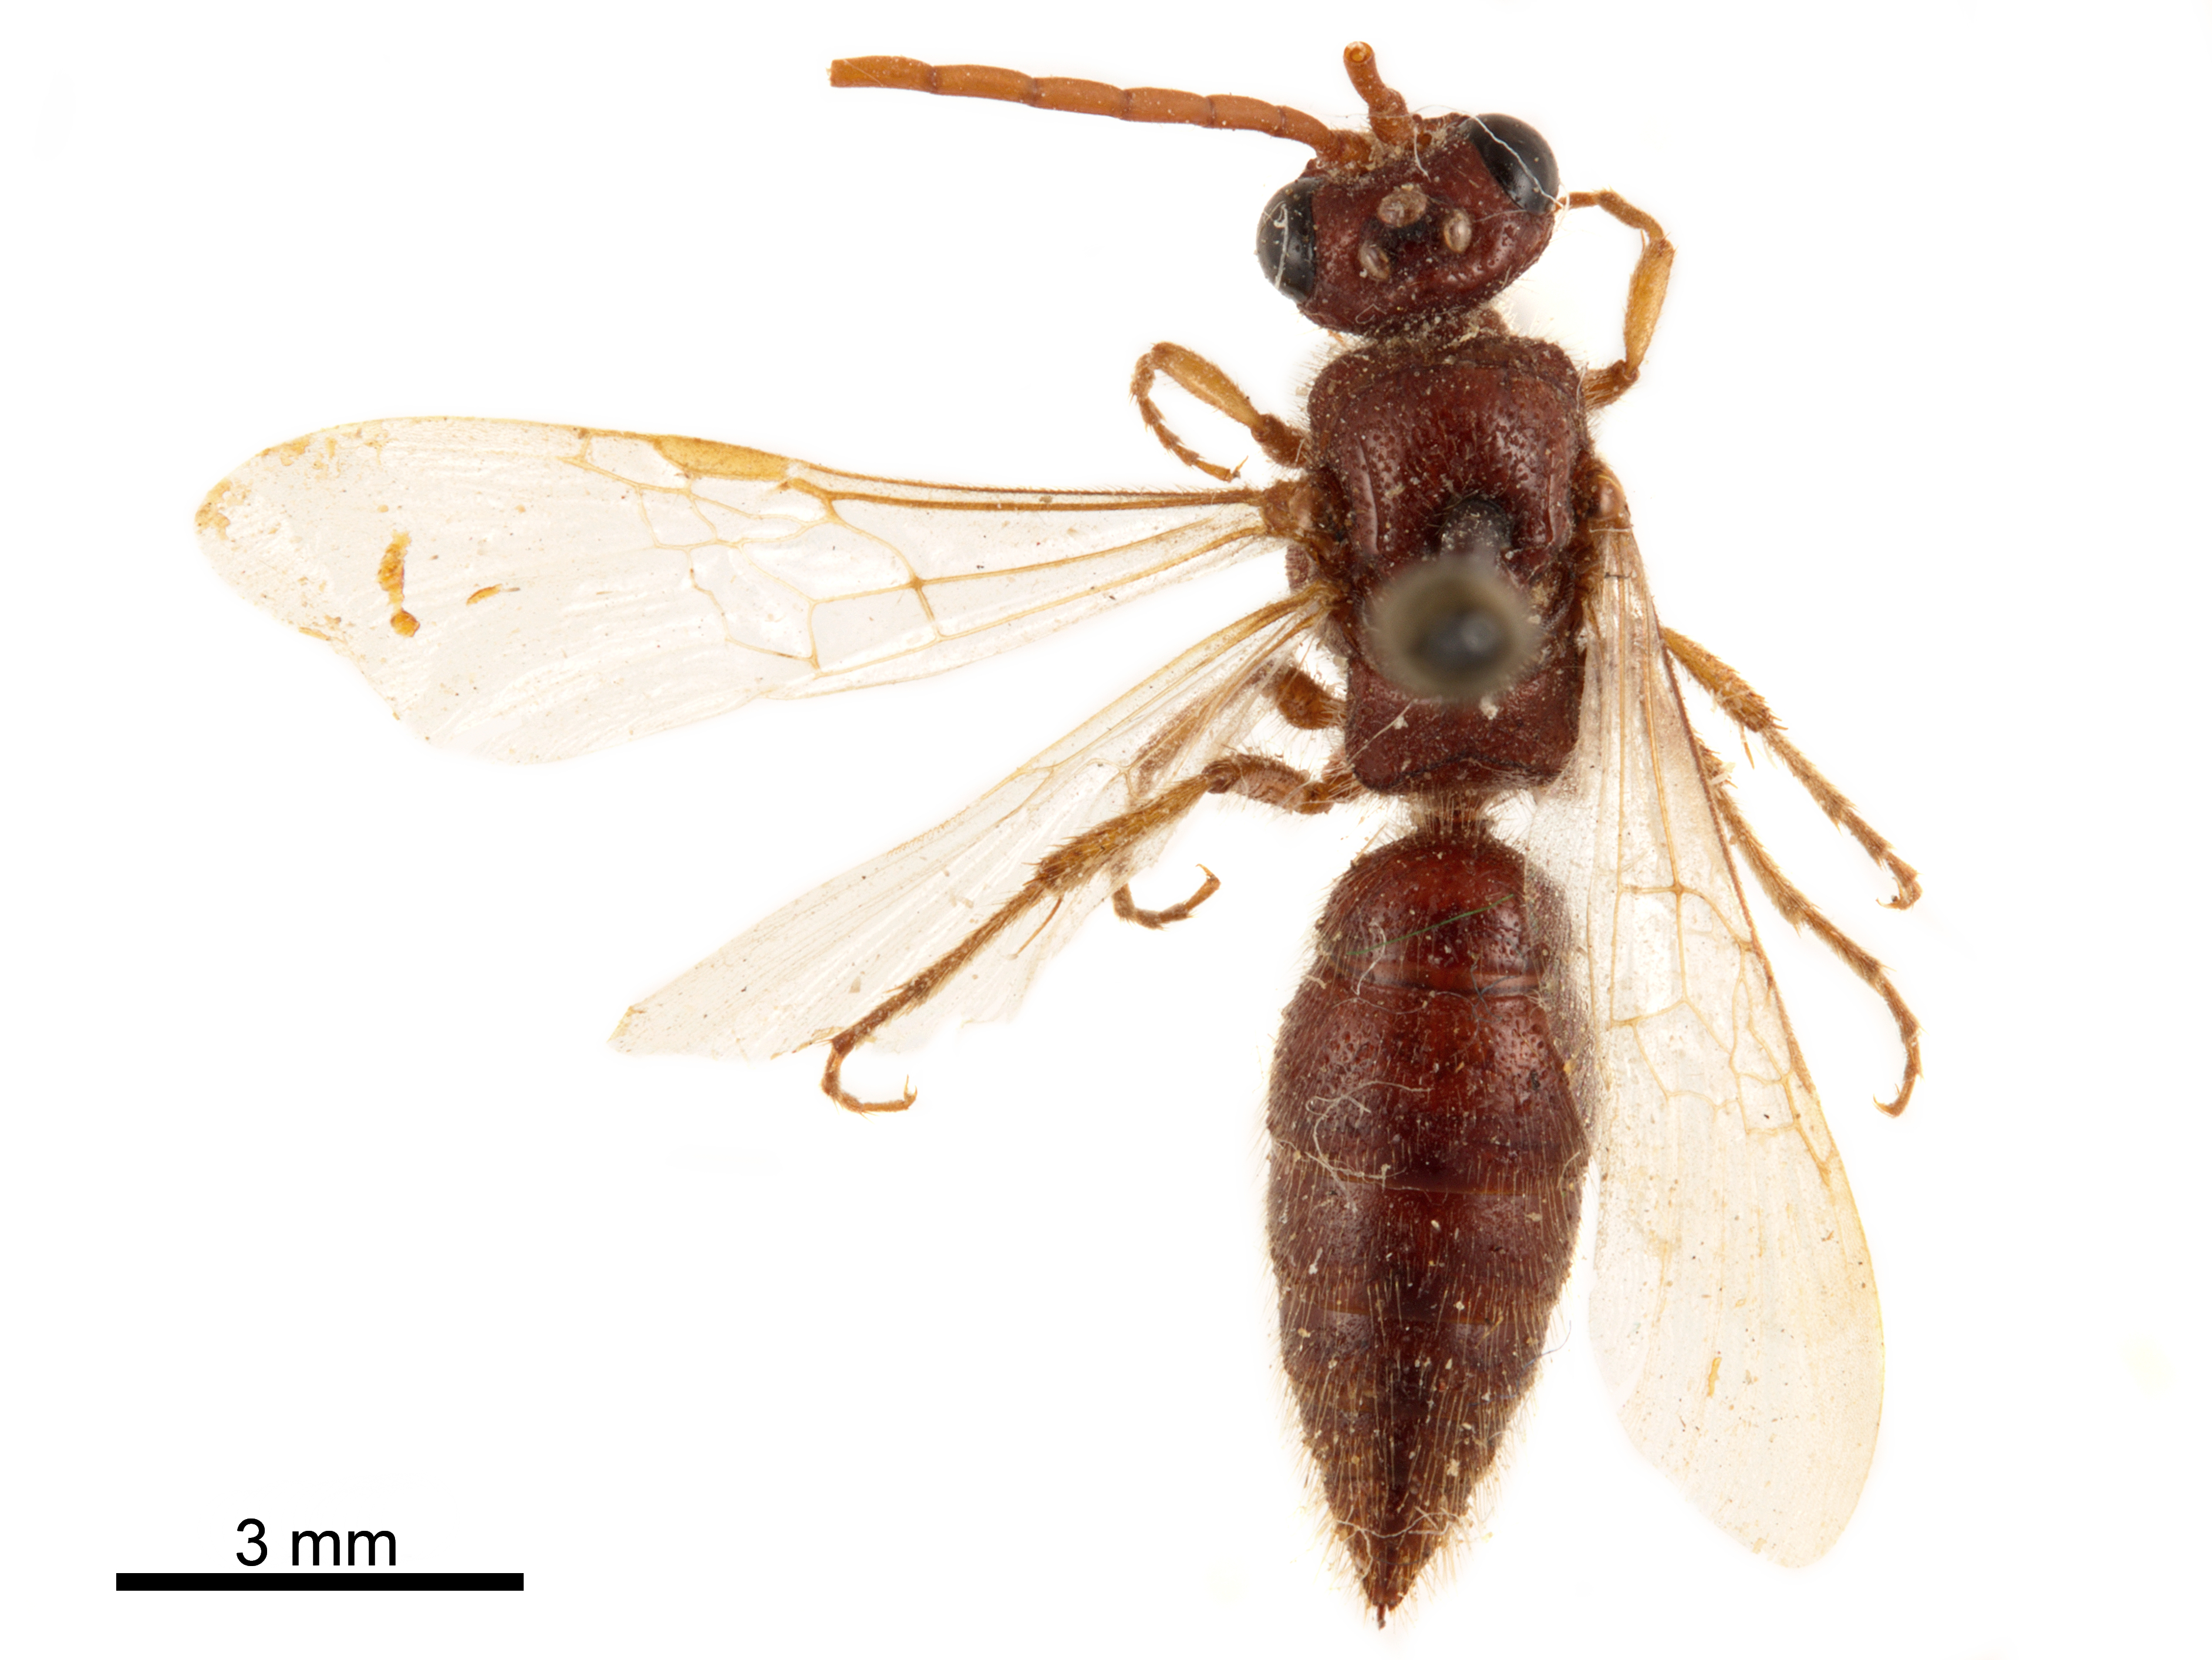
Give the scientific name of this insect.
Colocistis castanea
